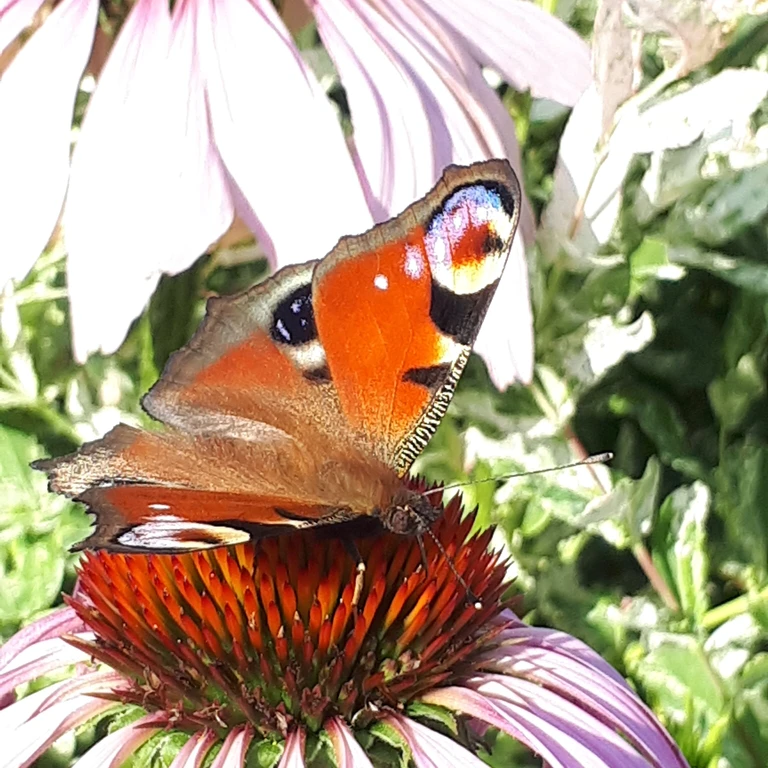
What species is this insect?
Aglais io
